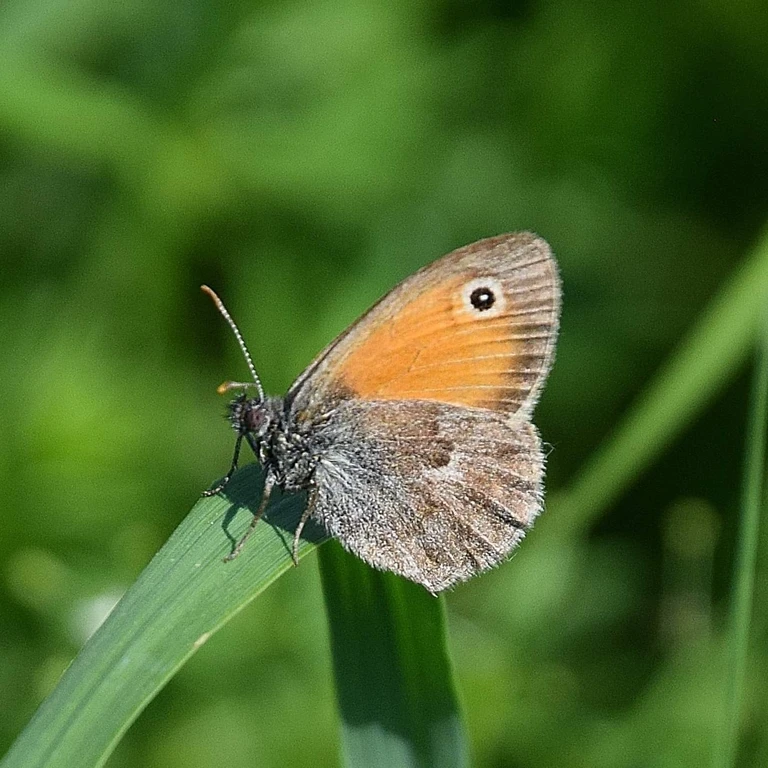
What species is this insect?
Coenonympha pamphilus
